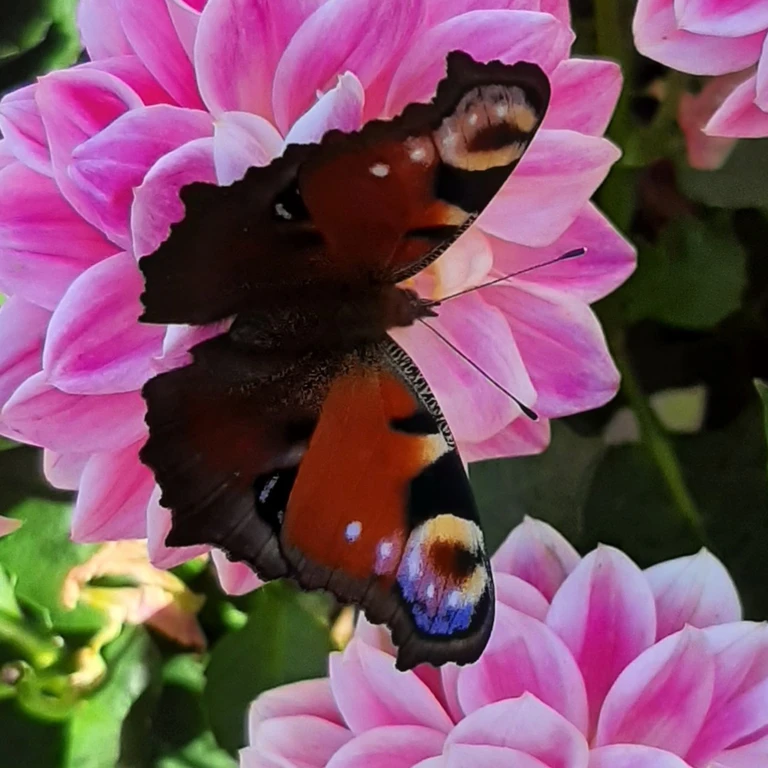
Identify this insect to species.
Aglais io
